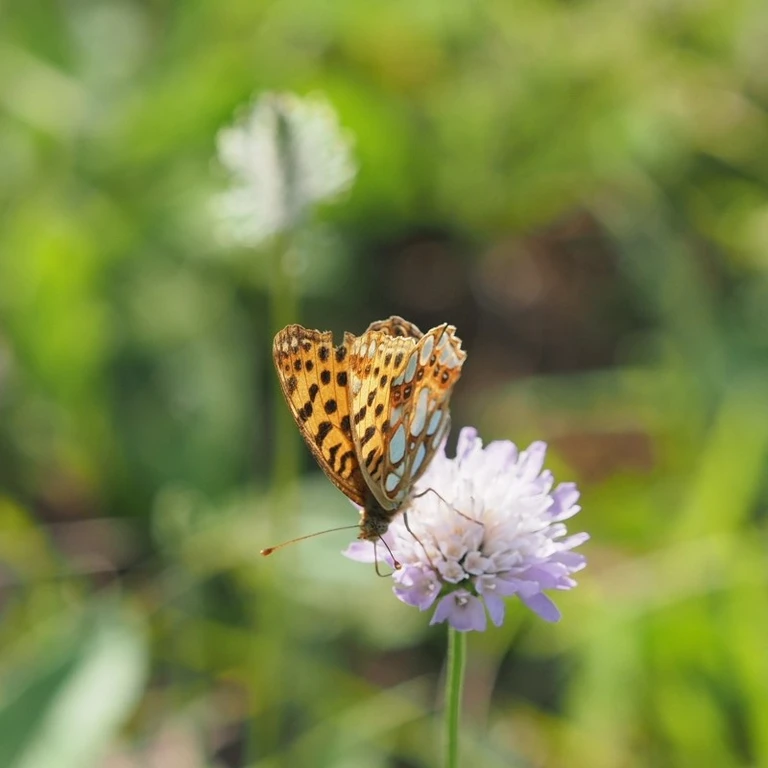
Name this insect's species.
Issoria lathonia
